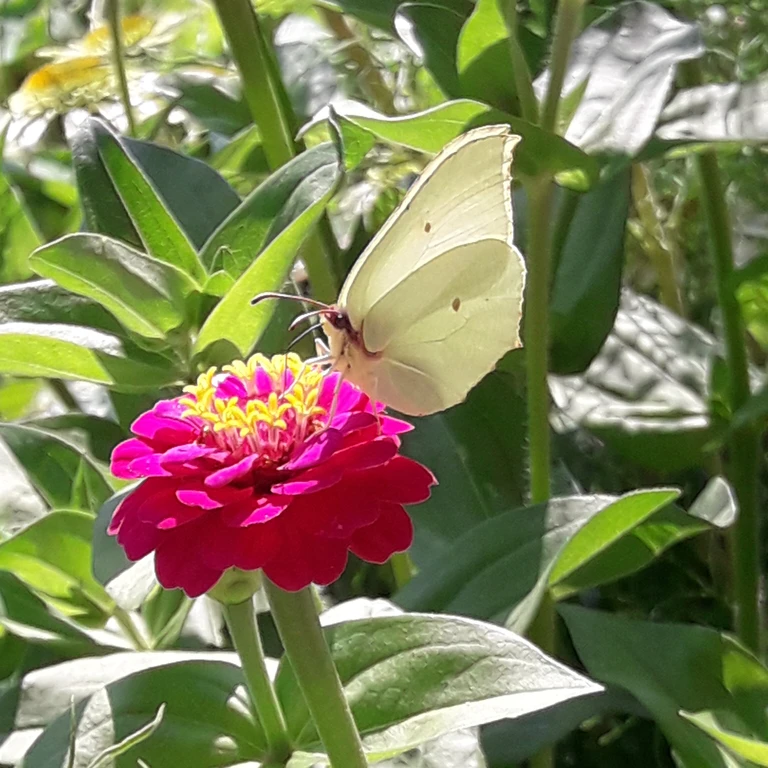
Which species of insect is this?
Gonepteryx rhamni
